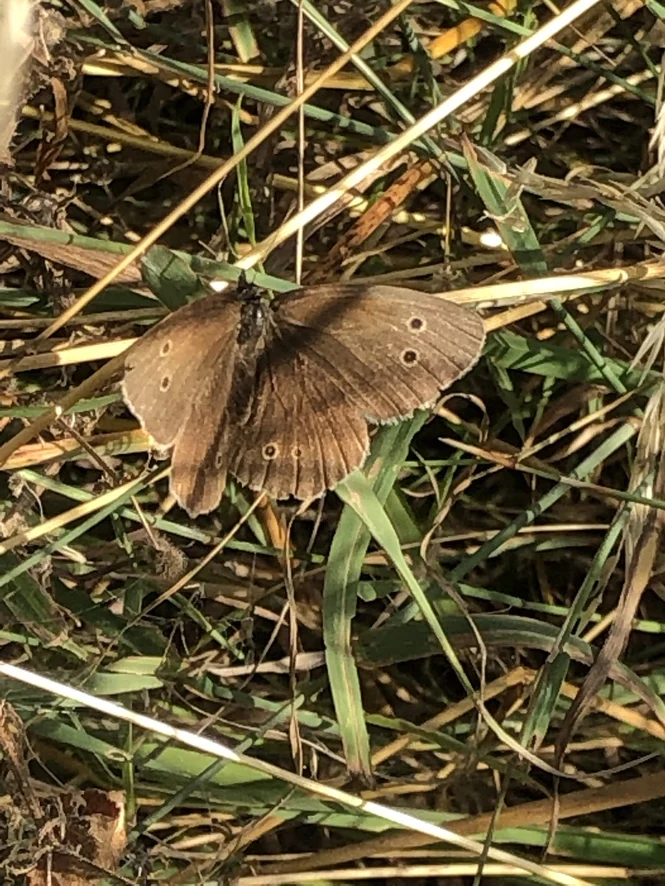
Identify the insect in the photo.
Aphantopus hyperantus
